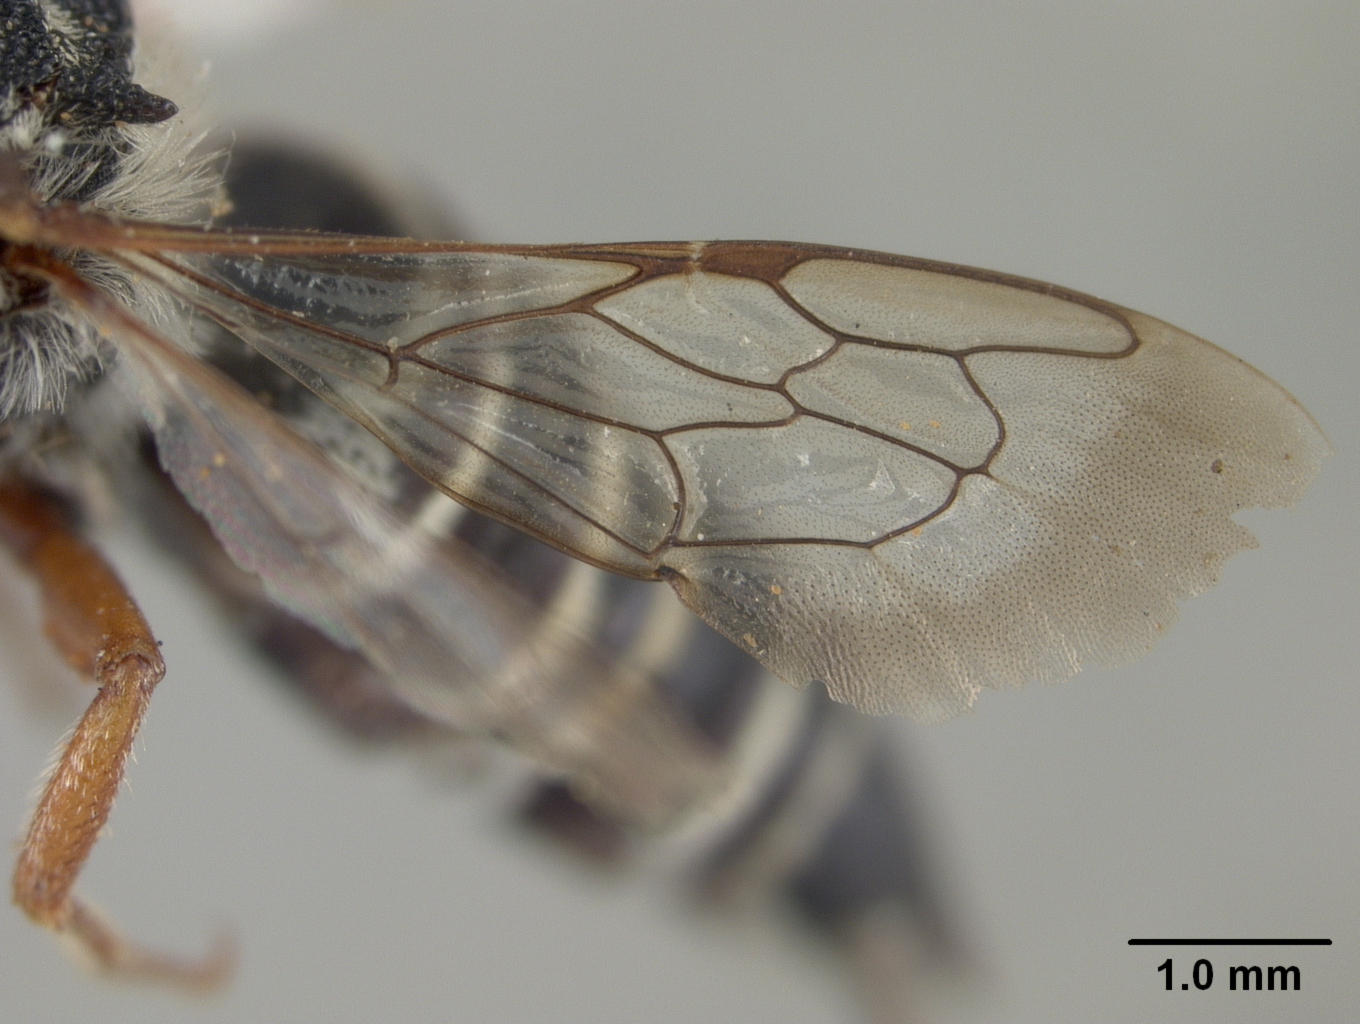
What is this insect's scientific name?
Coelioxys coquilletti
